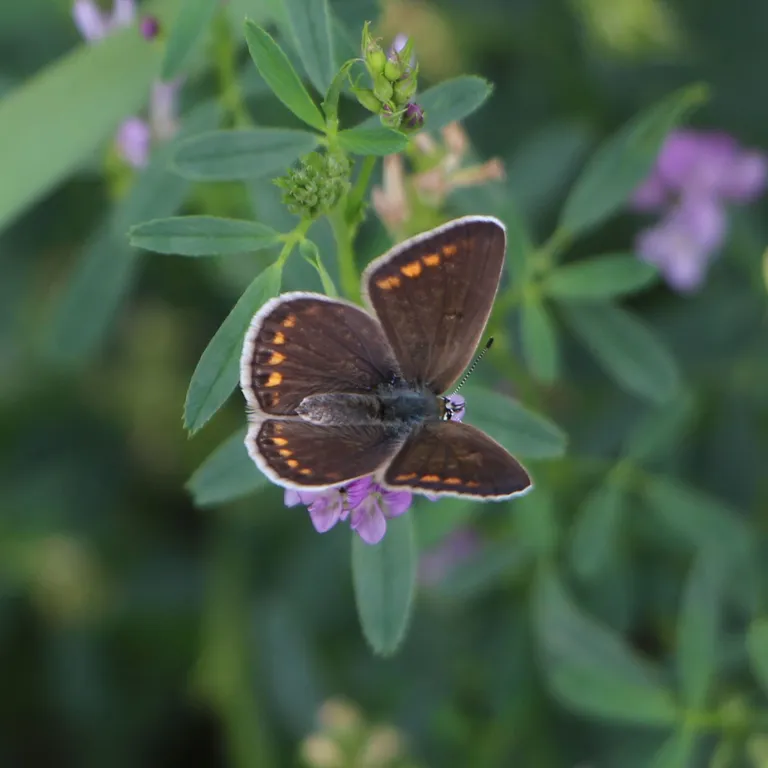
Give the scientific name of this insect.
Polyommatus icarus
